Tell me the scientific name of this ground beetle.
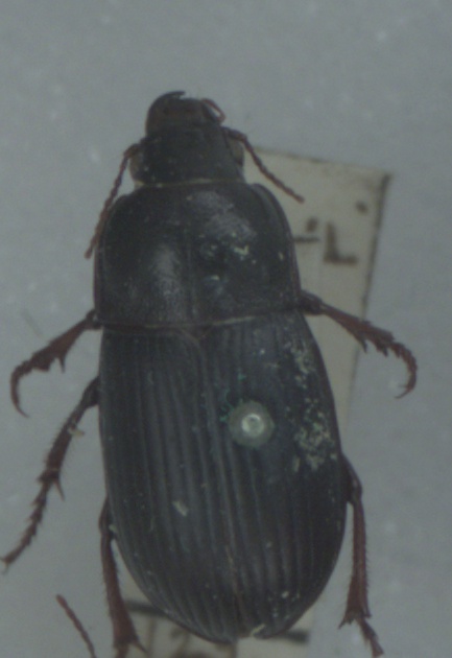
Zabrus tenebrioides
